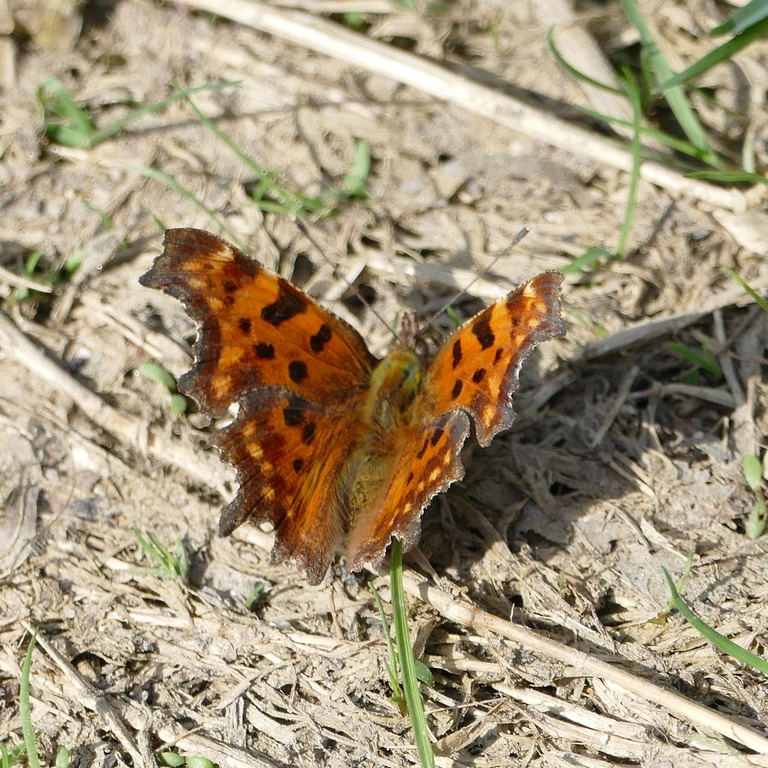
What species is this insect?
Polygonia c-album
